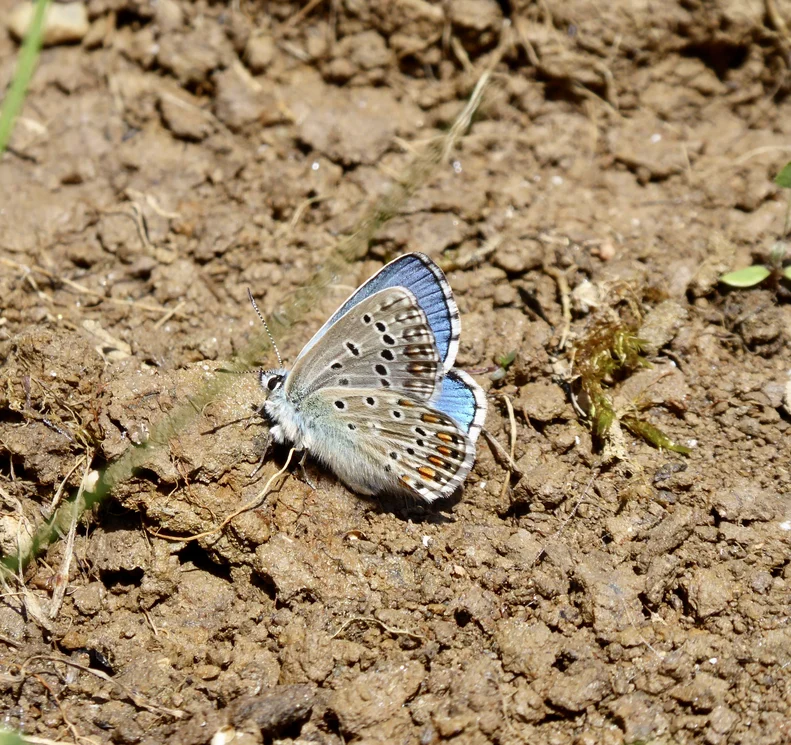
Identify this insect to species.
Lysandra bellargus
